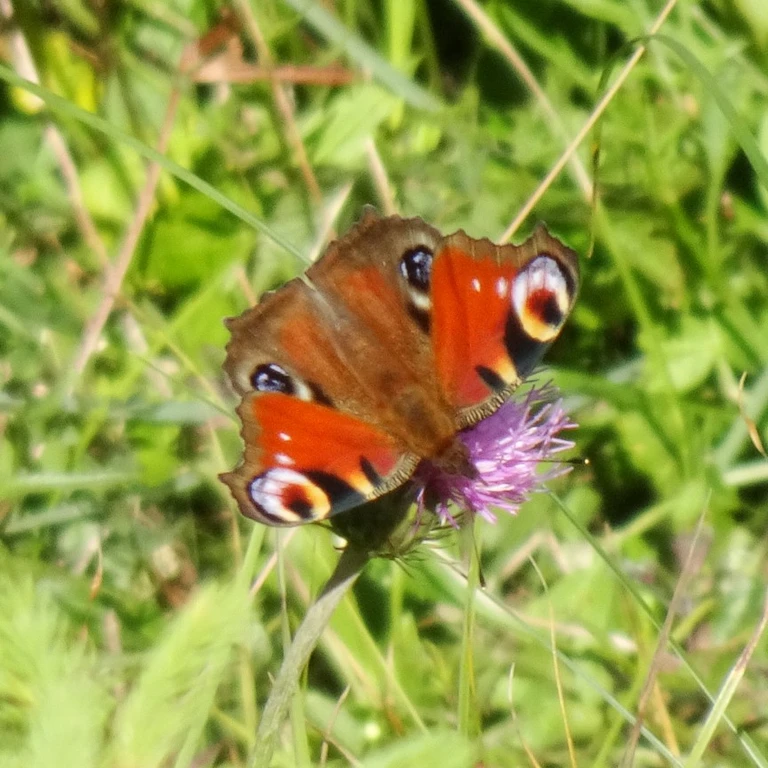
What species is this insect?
Aglais io
